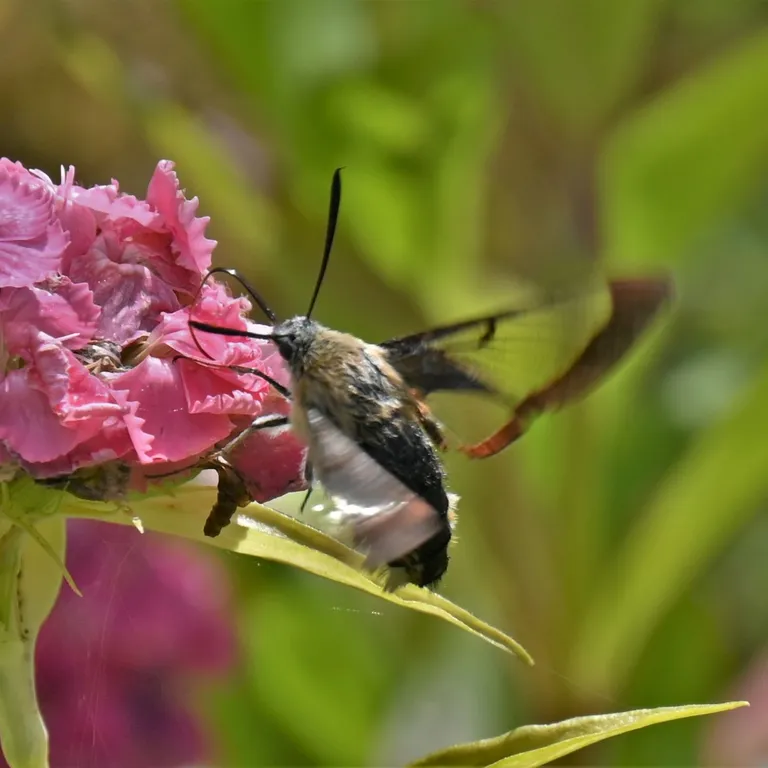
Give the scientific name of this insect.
Hemaris fuciformis
